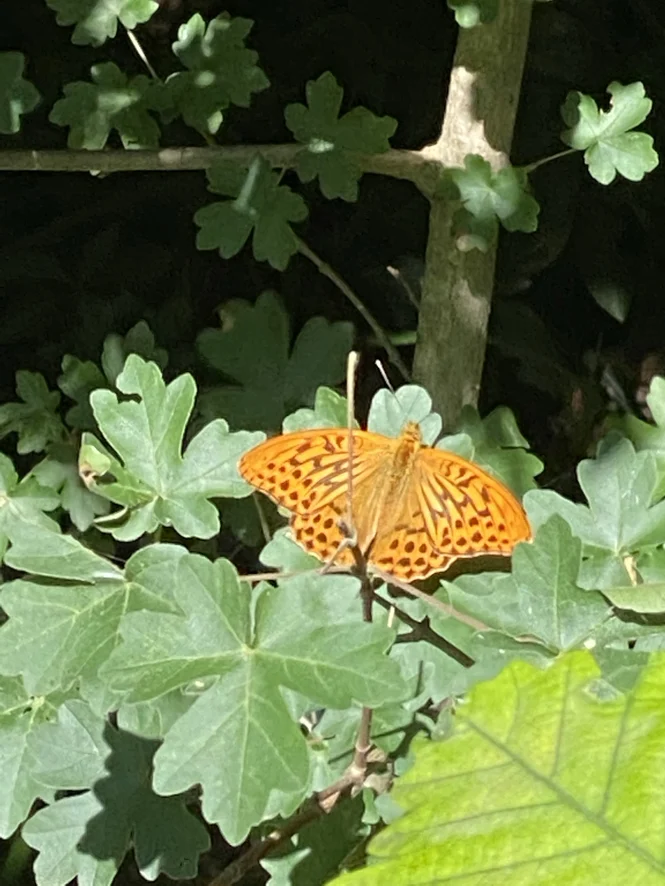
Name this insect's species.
Argynnis paphia
